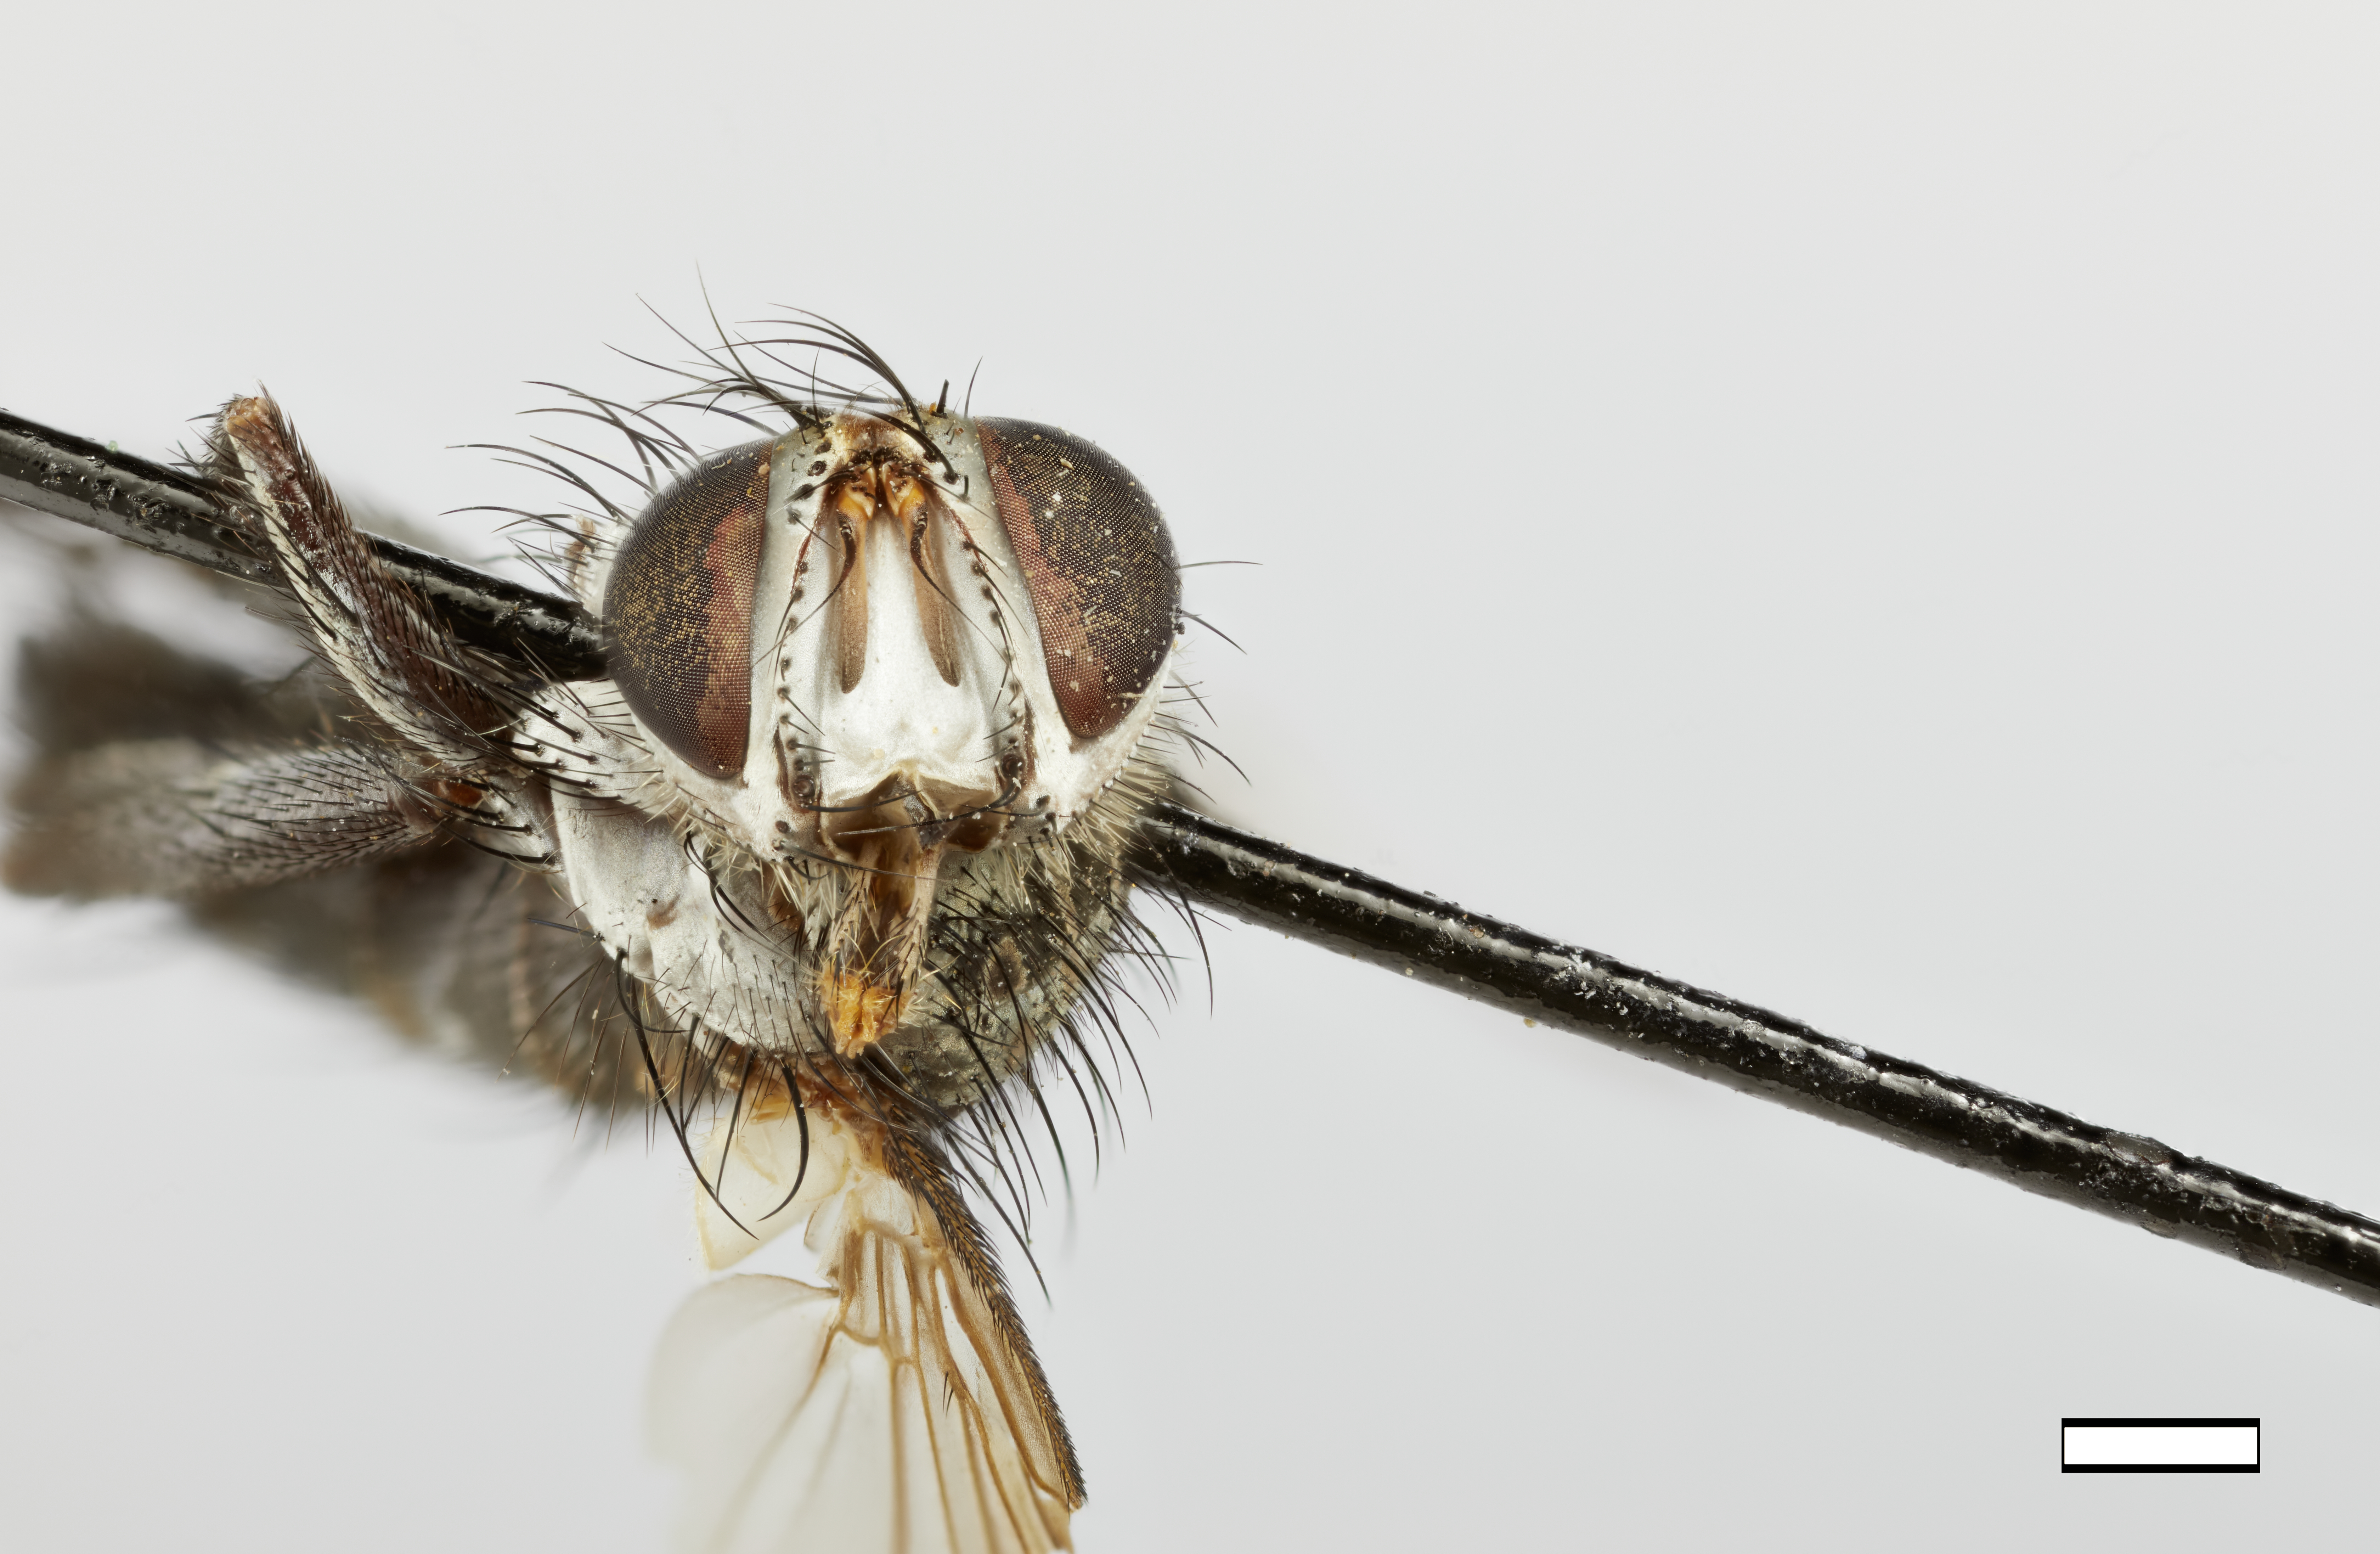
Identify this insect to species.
Pelecotheca panamensis
